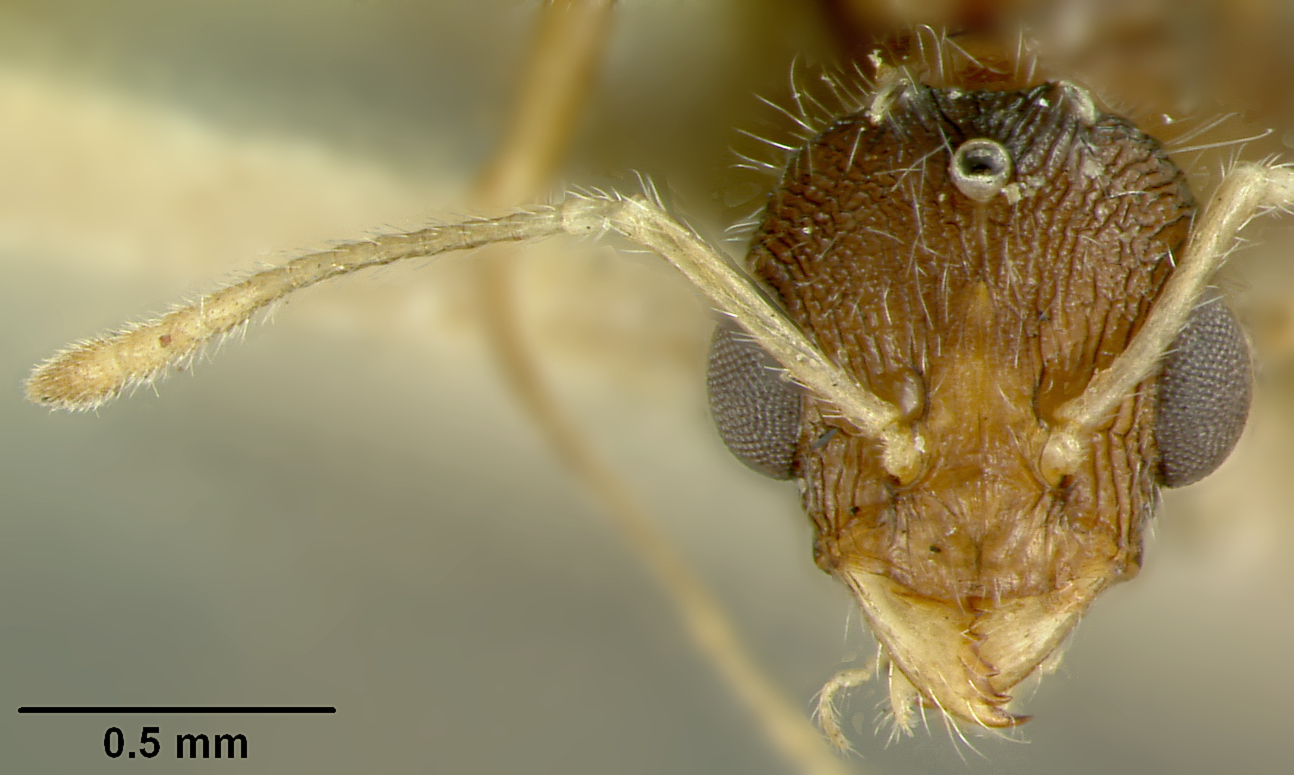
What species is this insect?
Macromischa sallei
